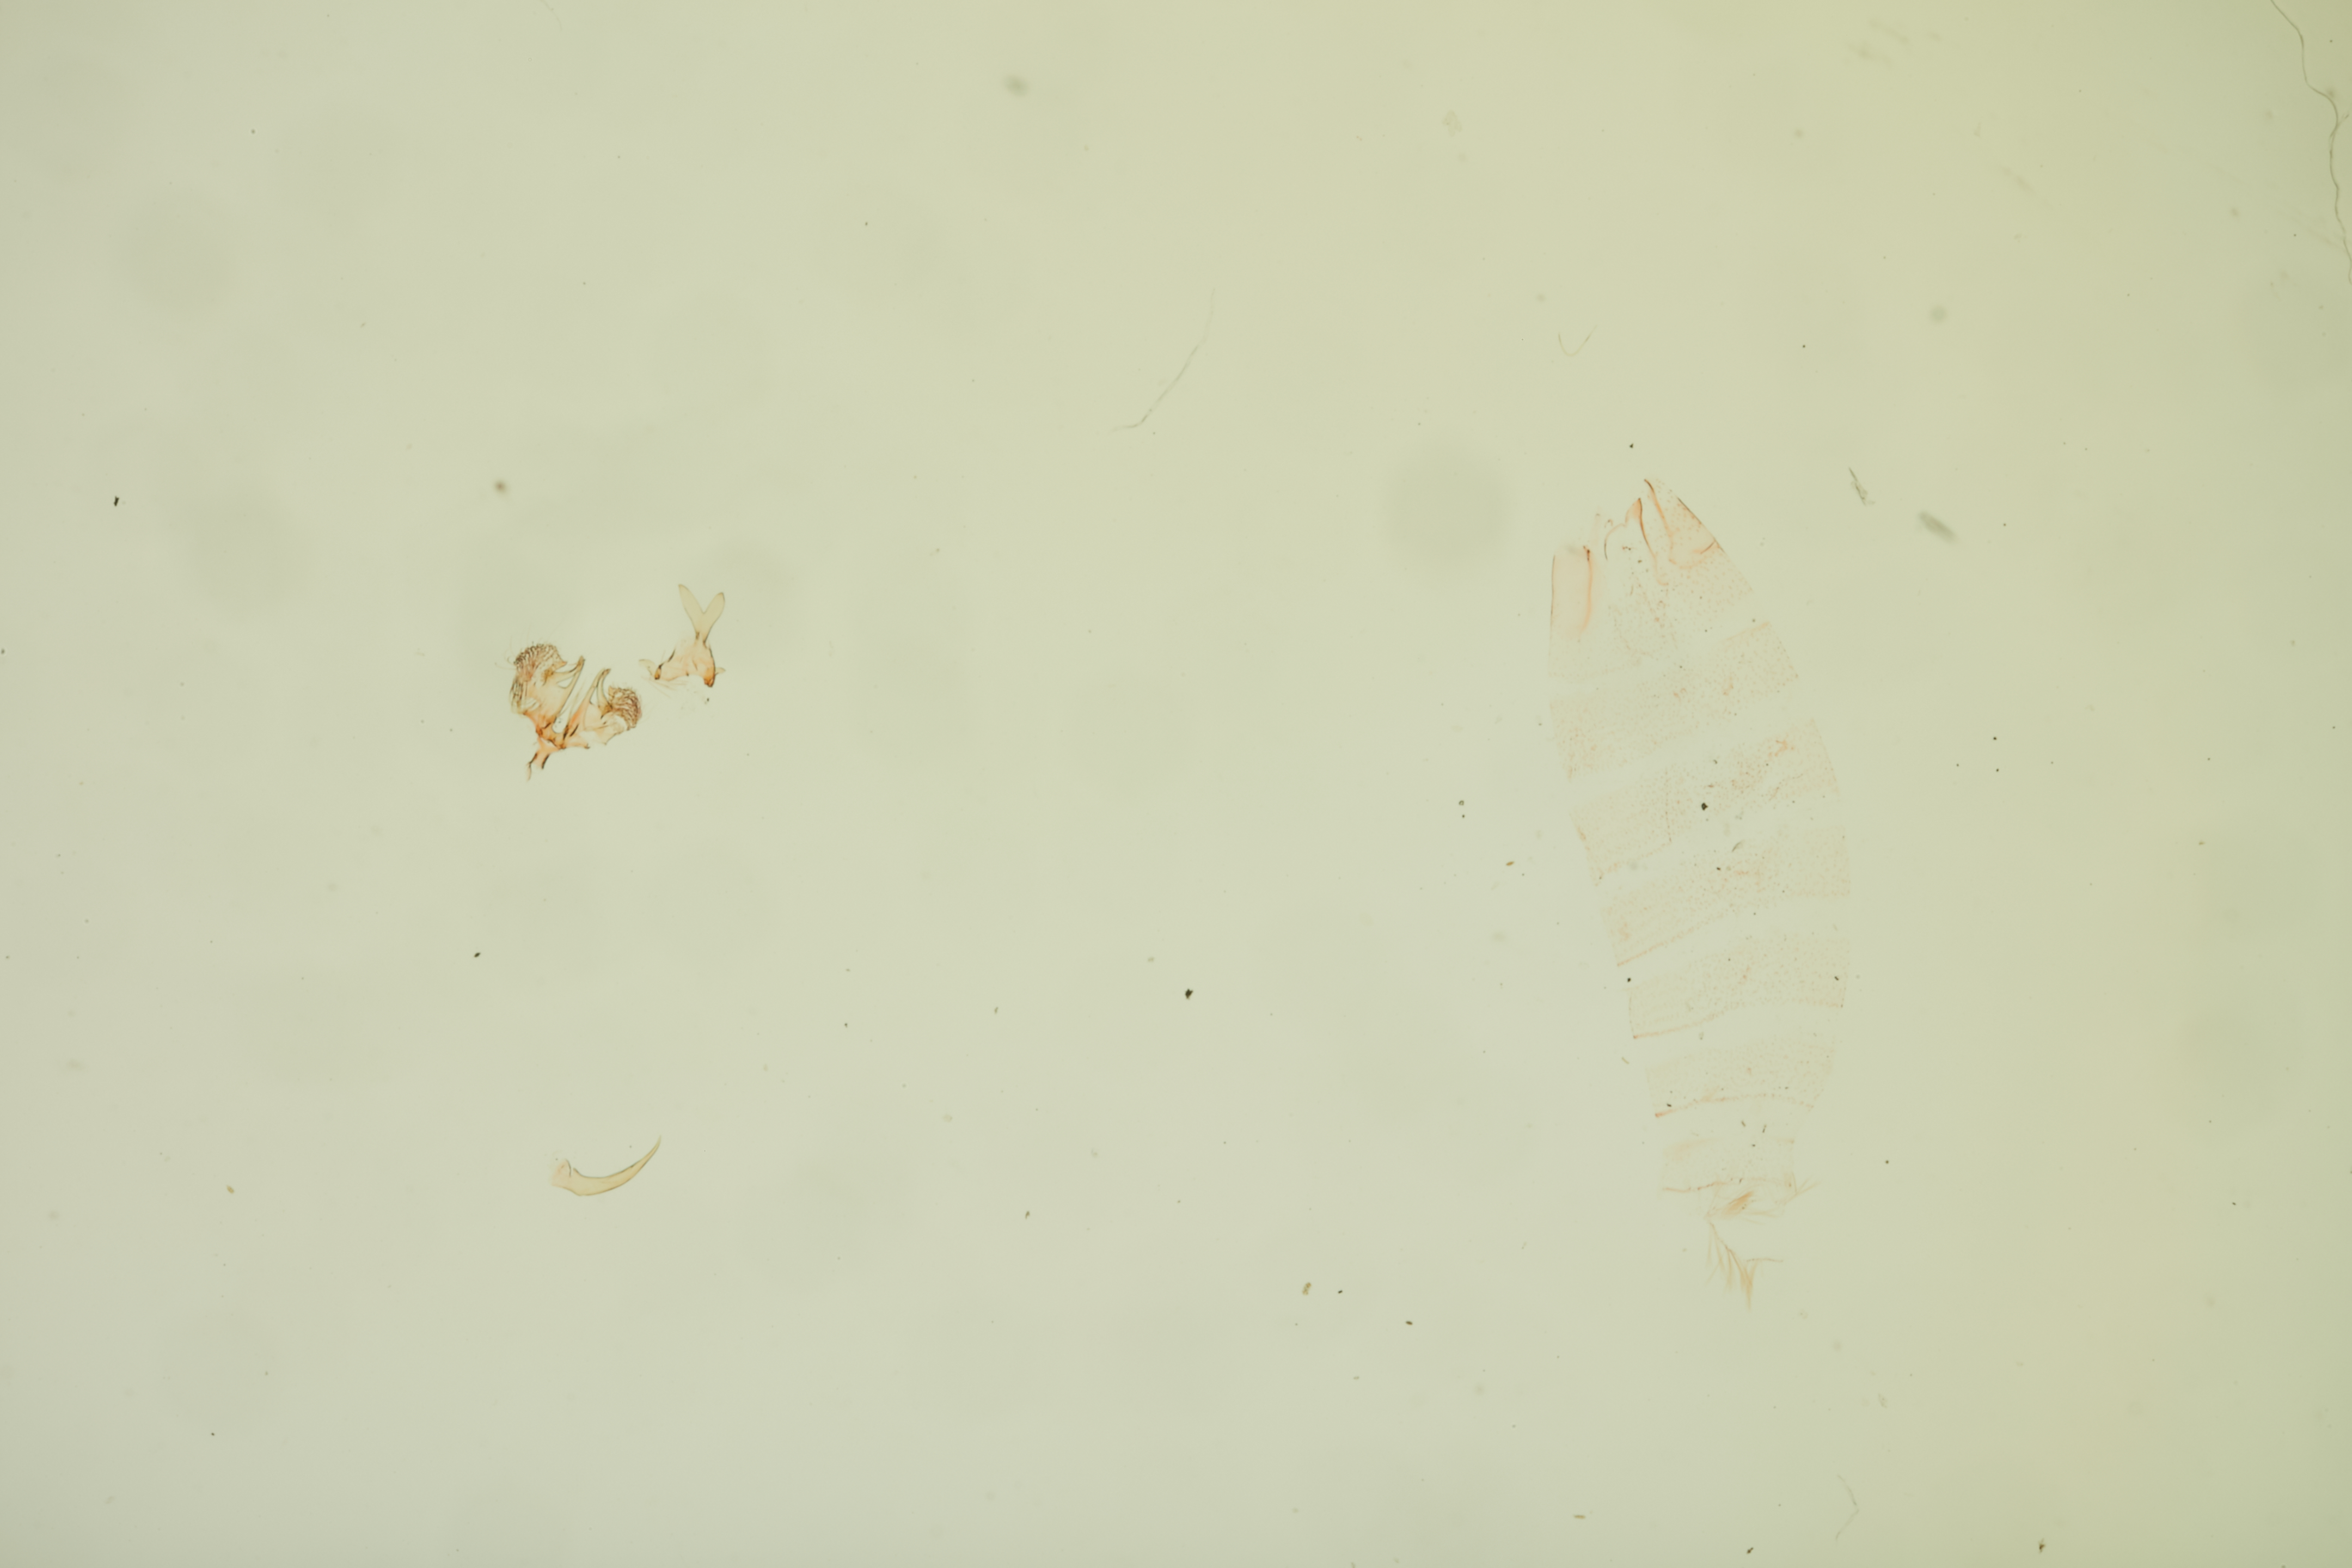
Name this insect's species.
Stilbosis victor (also Aeaea victor)
